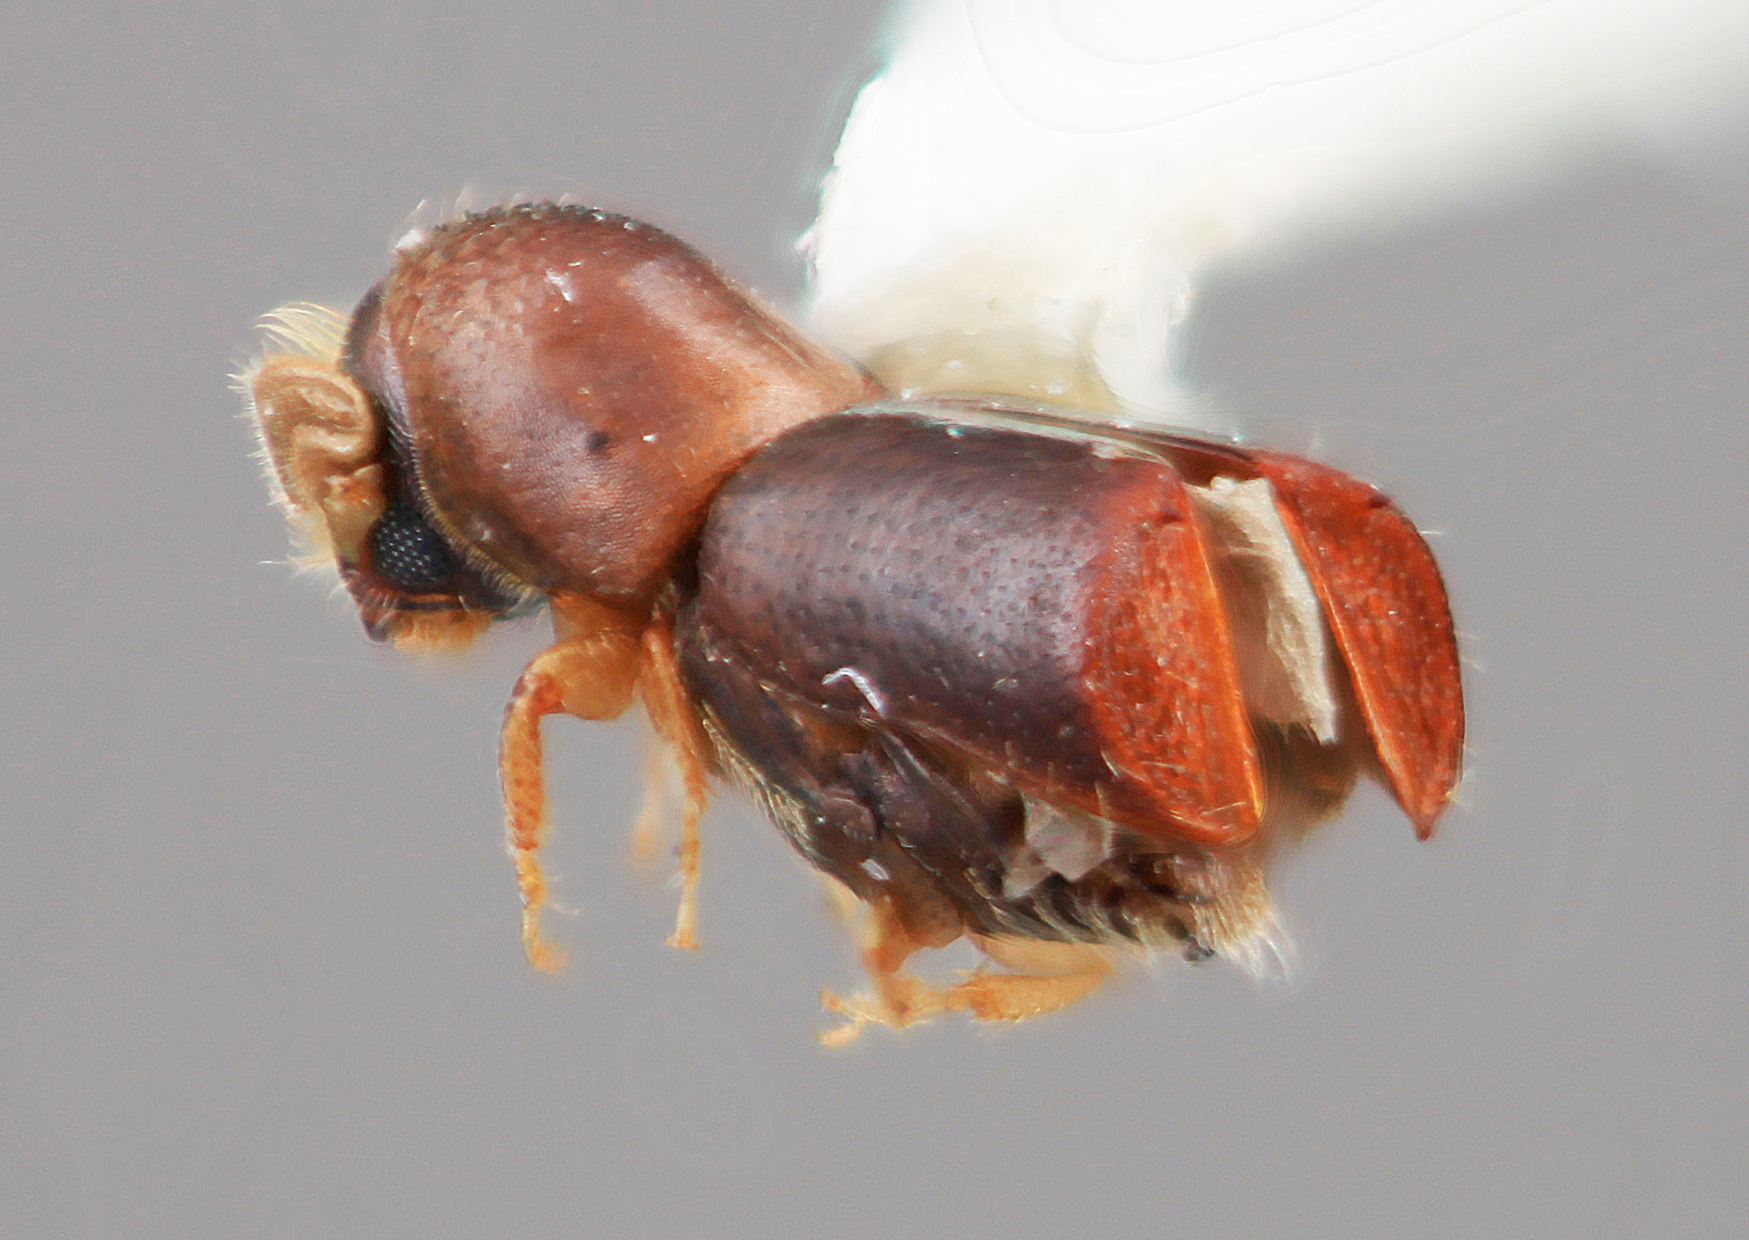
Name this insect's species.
Corthylus trunculus
